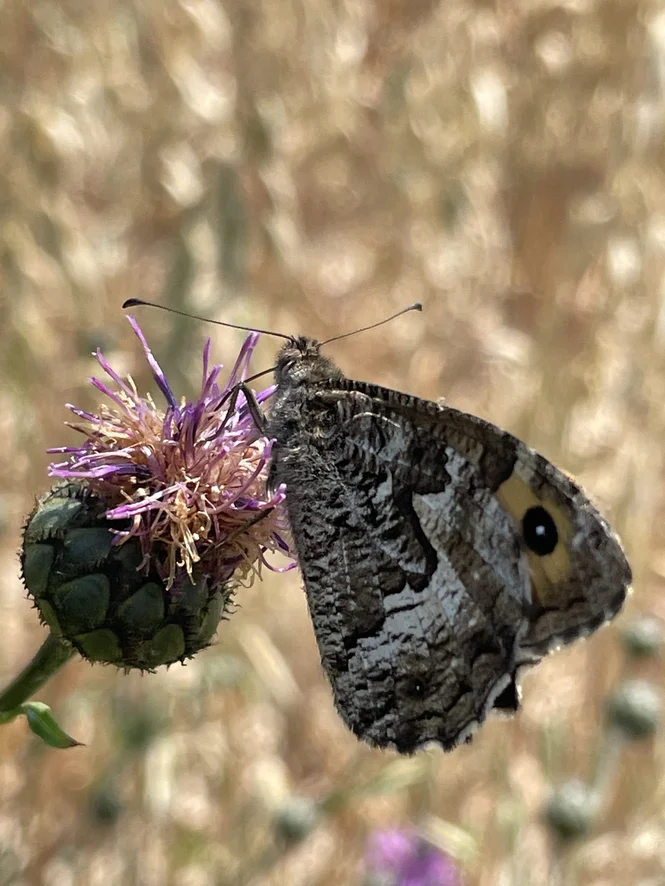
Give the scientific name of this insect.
Hipparchia semele
